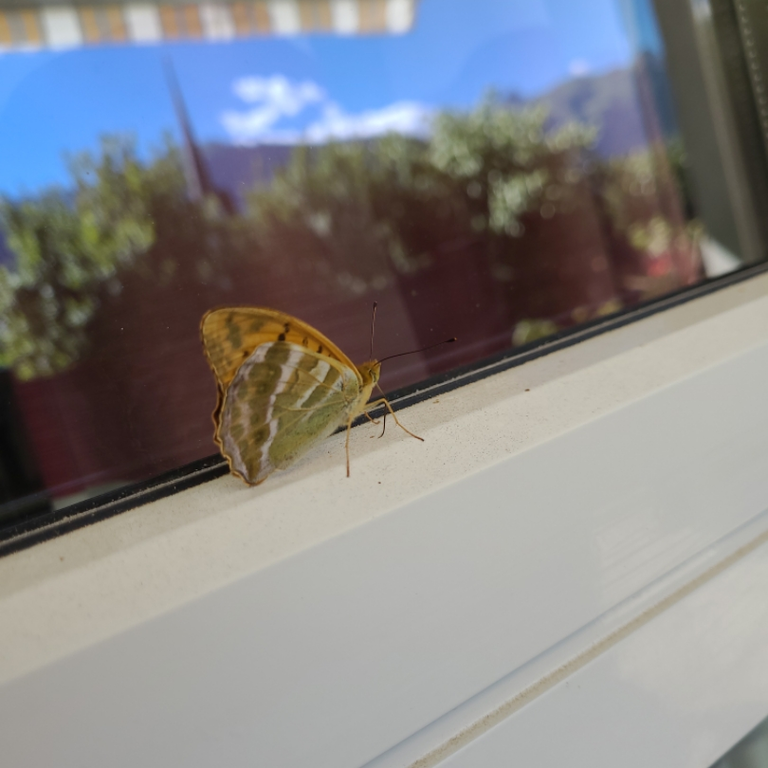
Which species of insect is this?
Argynnis paphia
